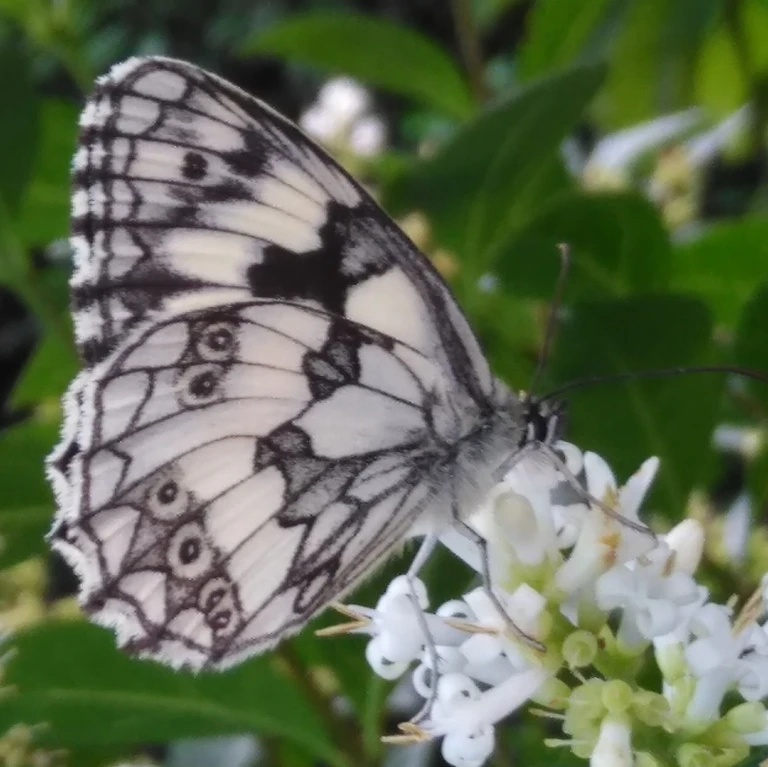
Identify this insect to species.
Melanargia galathea
